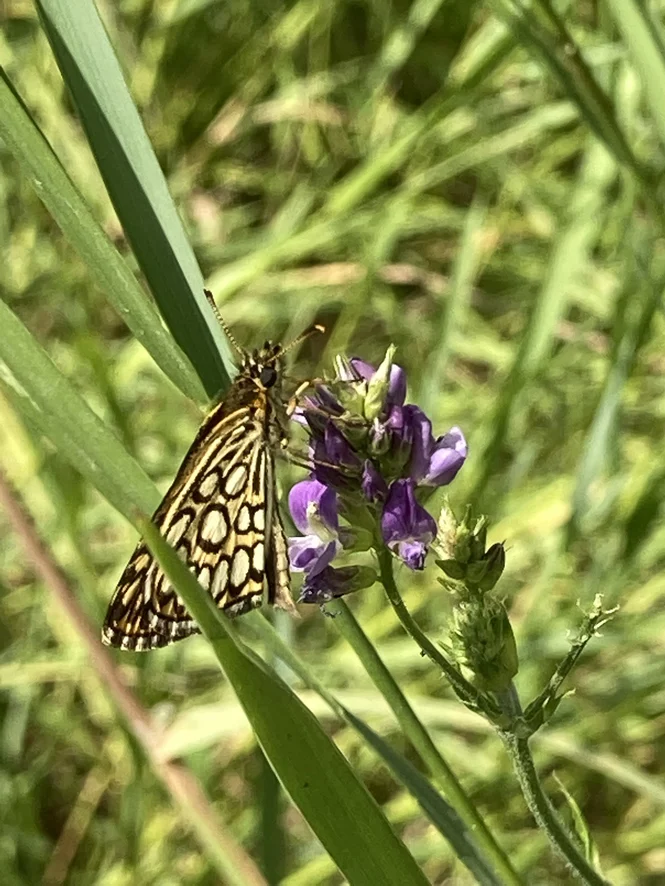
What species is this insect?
Heteropterus morpheus
